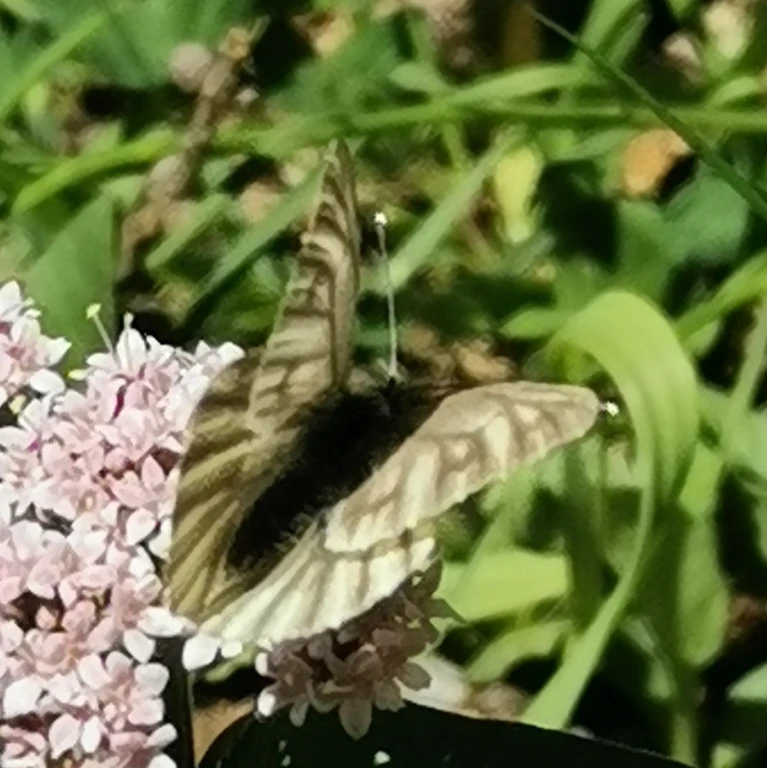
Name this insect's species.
Pieris bryoniae
